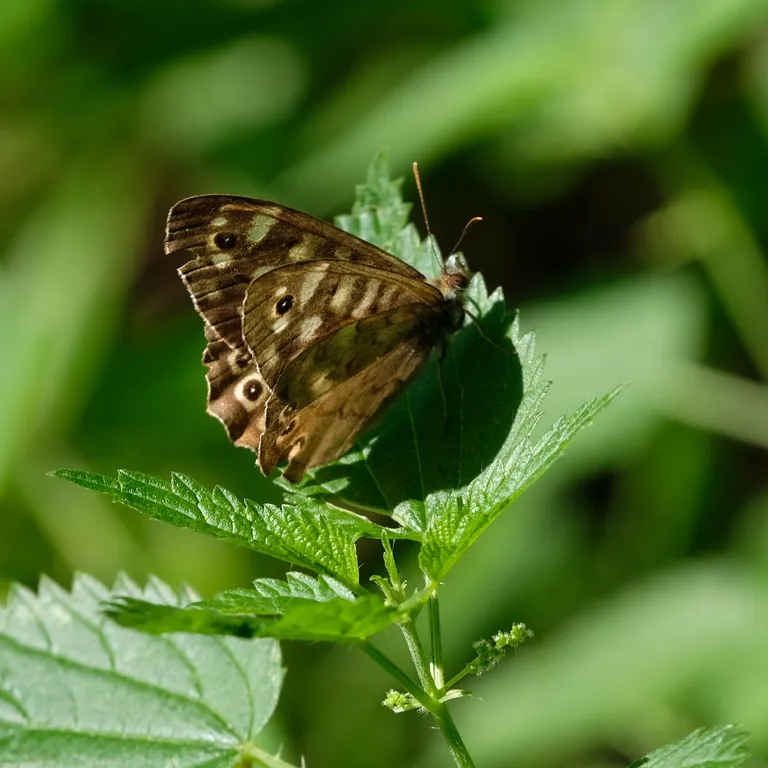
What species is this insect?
Pararge aegeria
